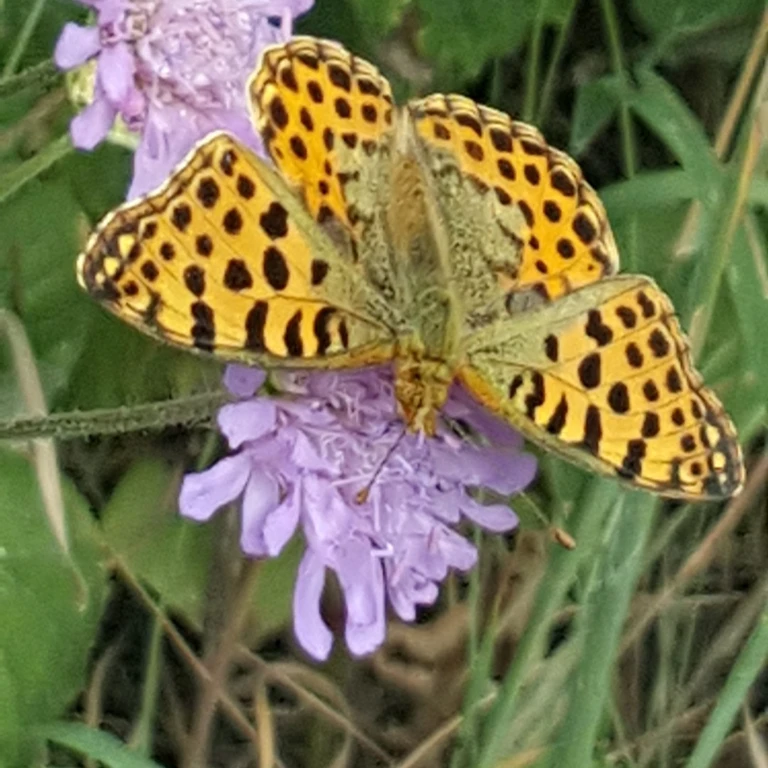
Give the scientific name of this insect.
Issoria lathonia
